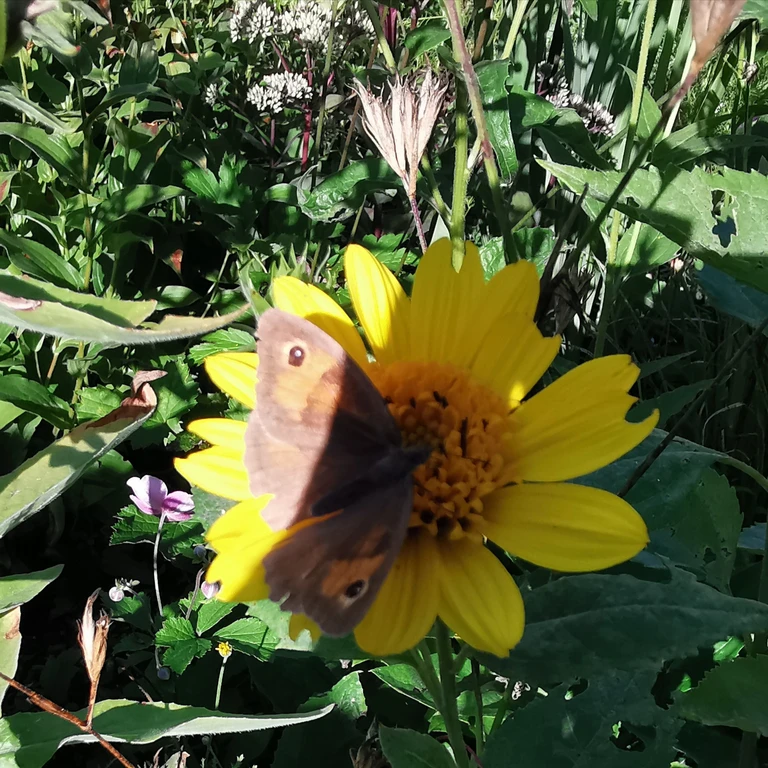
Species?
Maniola jurtina
